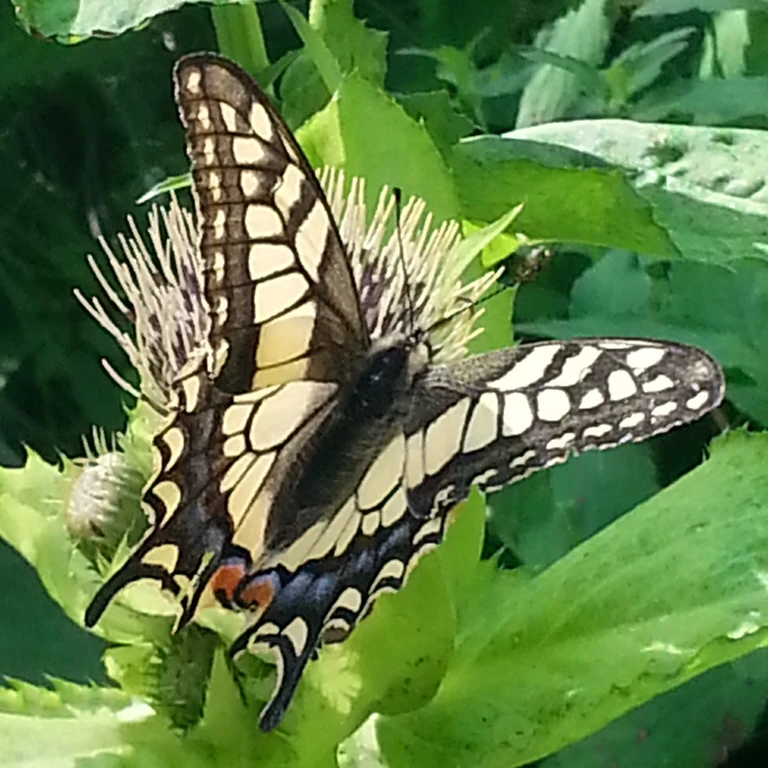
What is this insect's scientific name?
Papilio machaon
